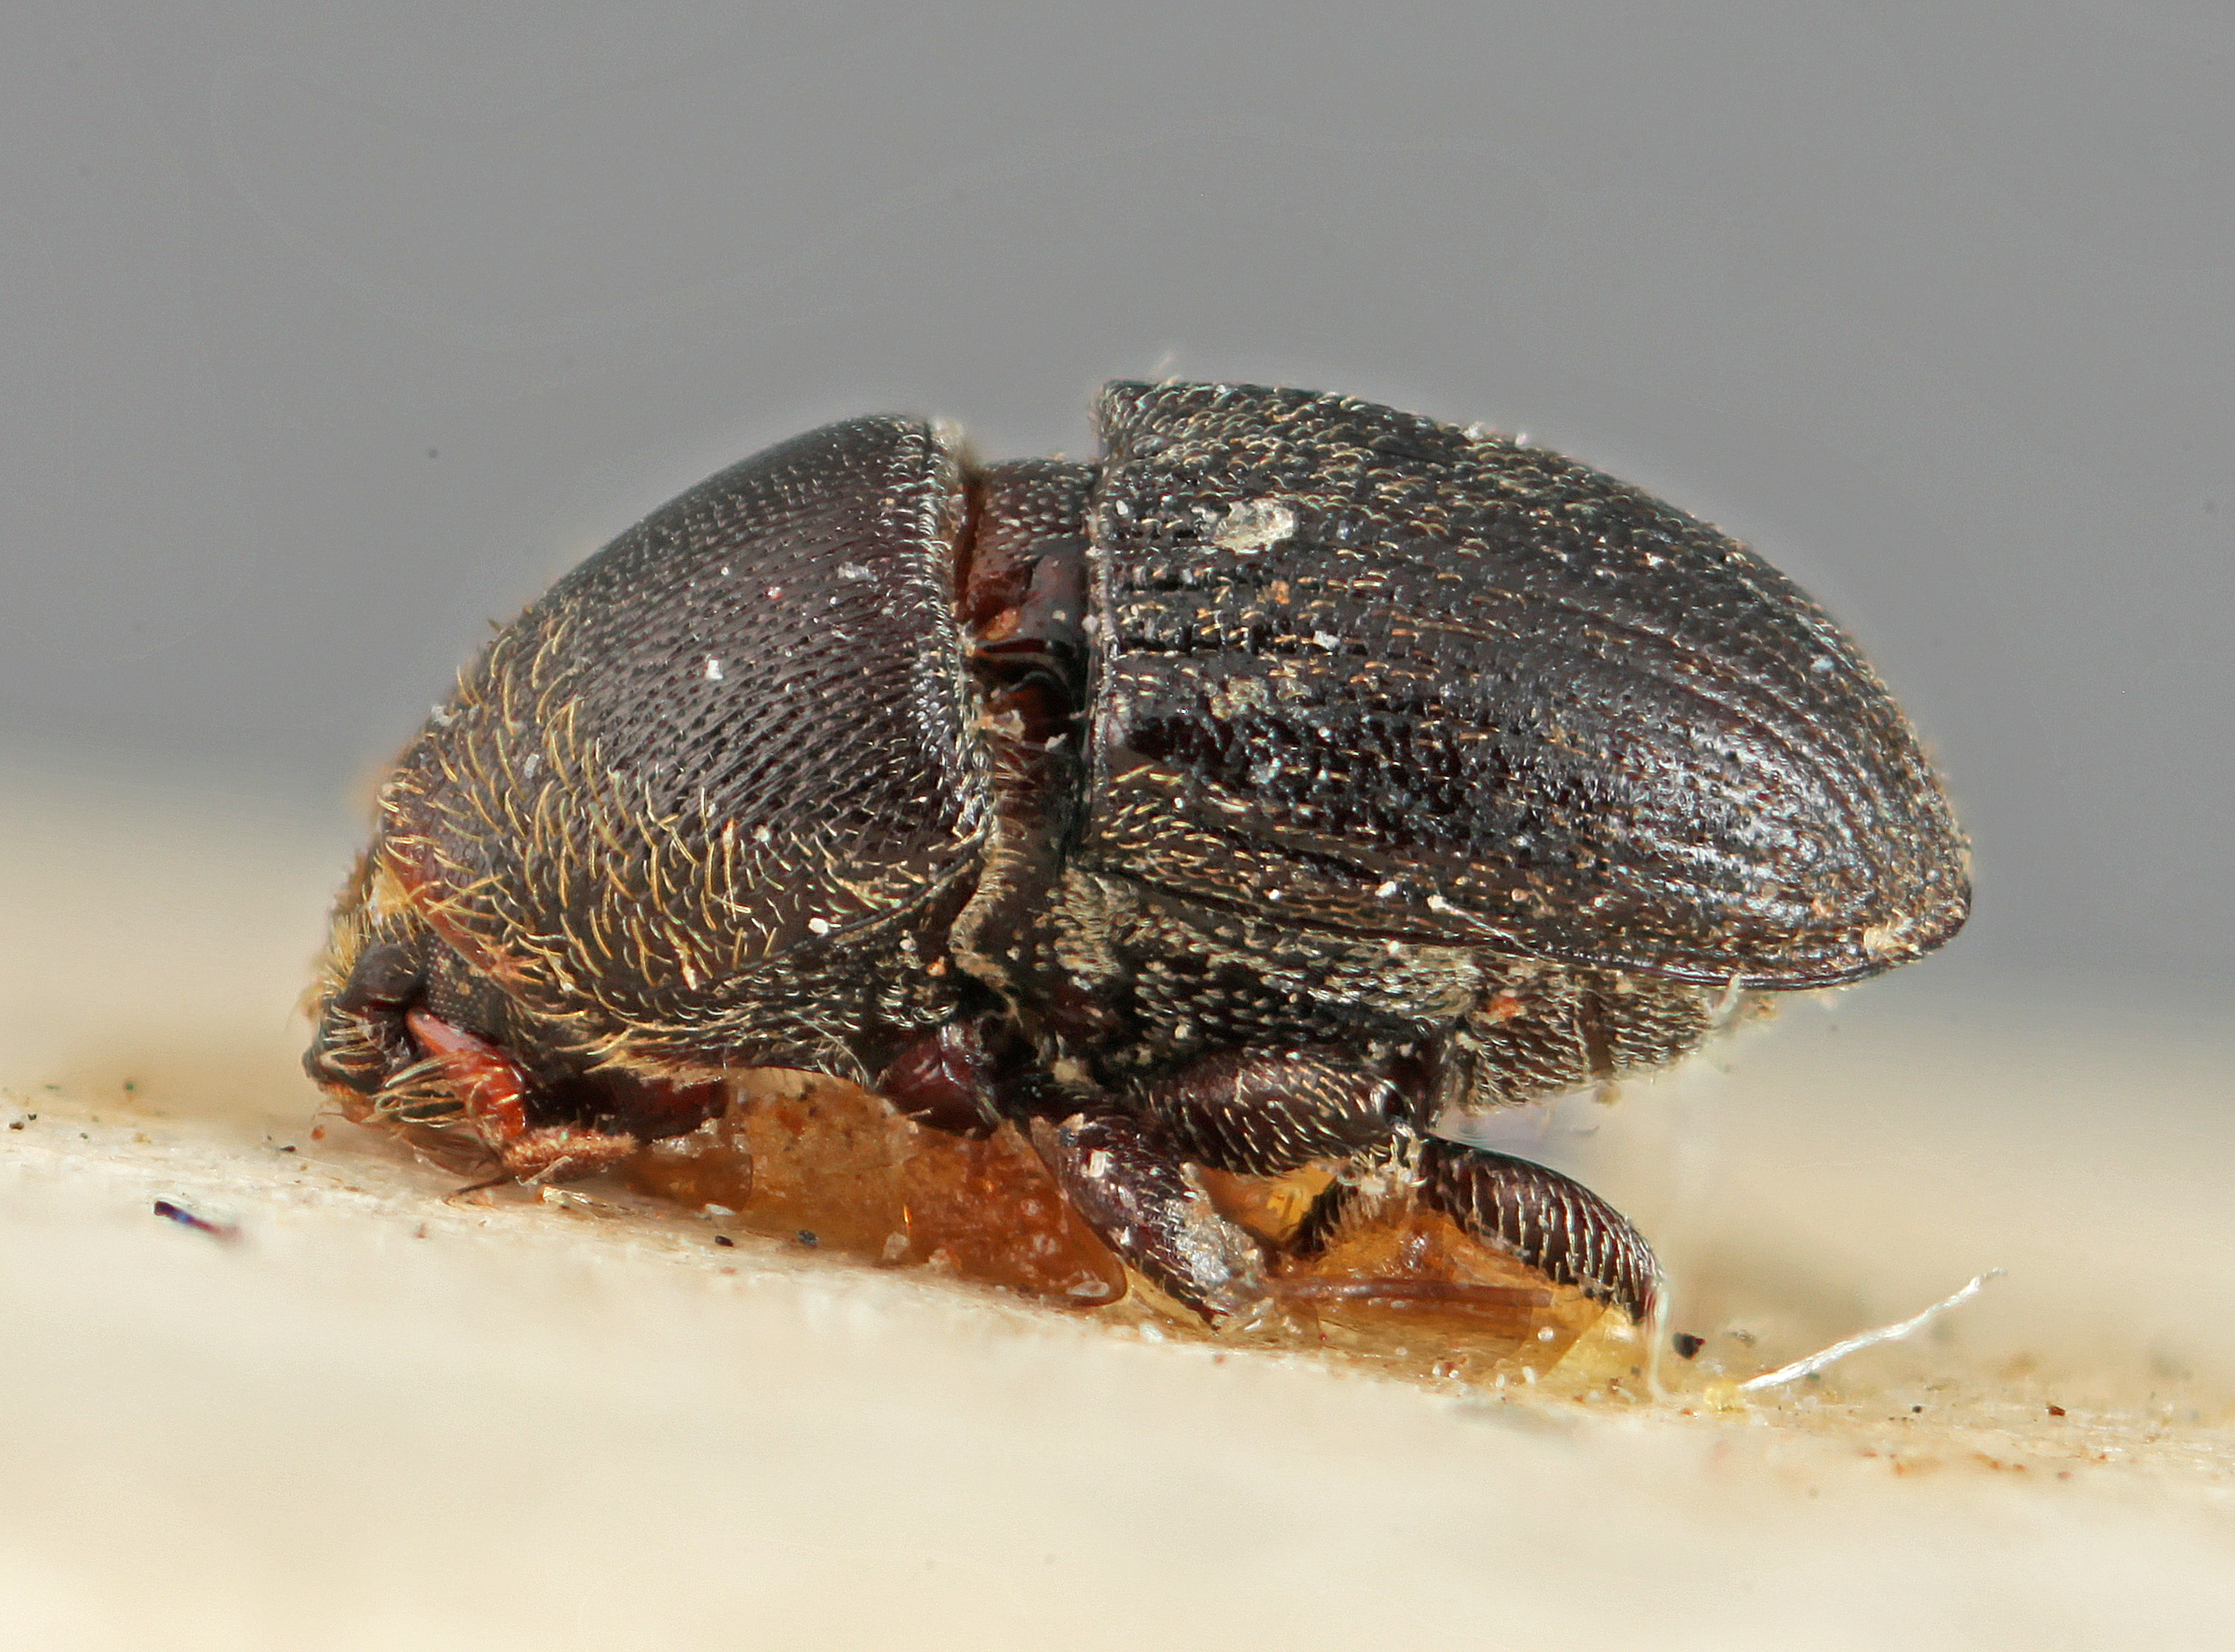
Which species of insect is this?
Loganius similis
